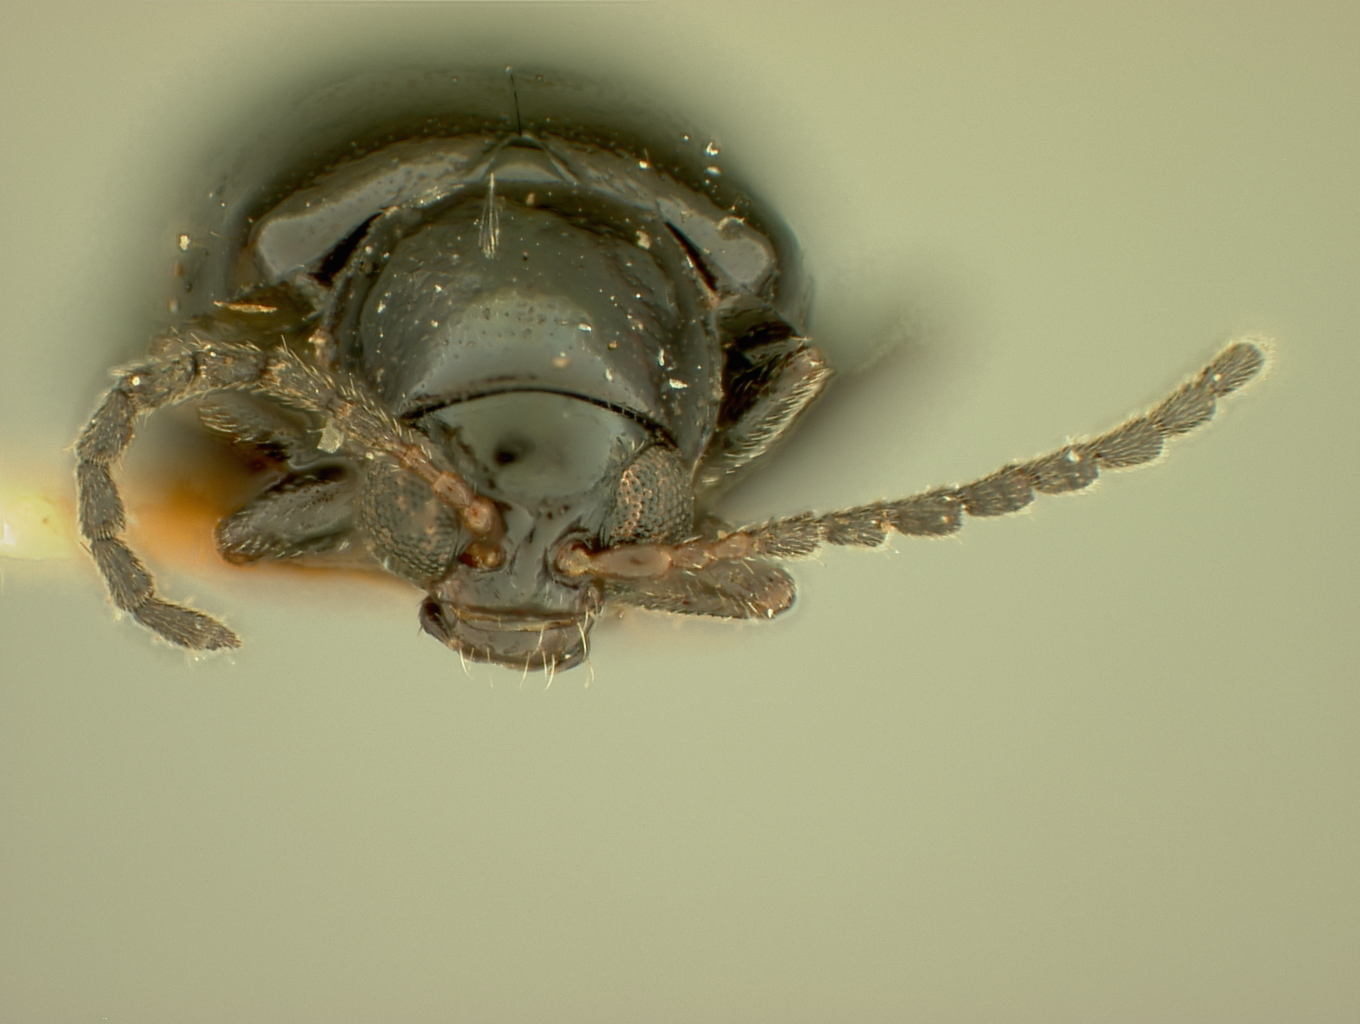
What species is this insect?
Luperomorpha tristis
